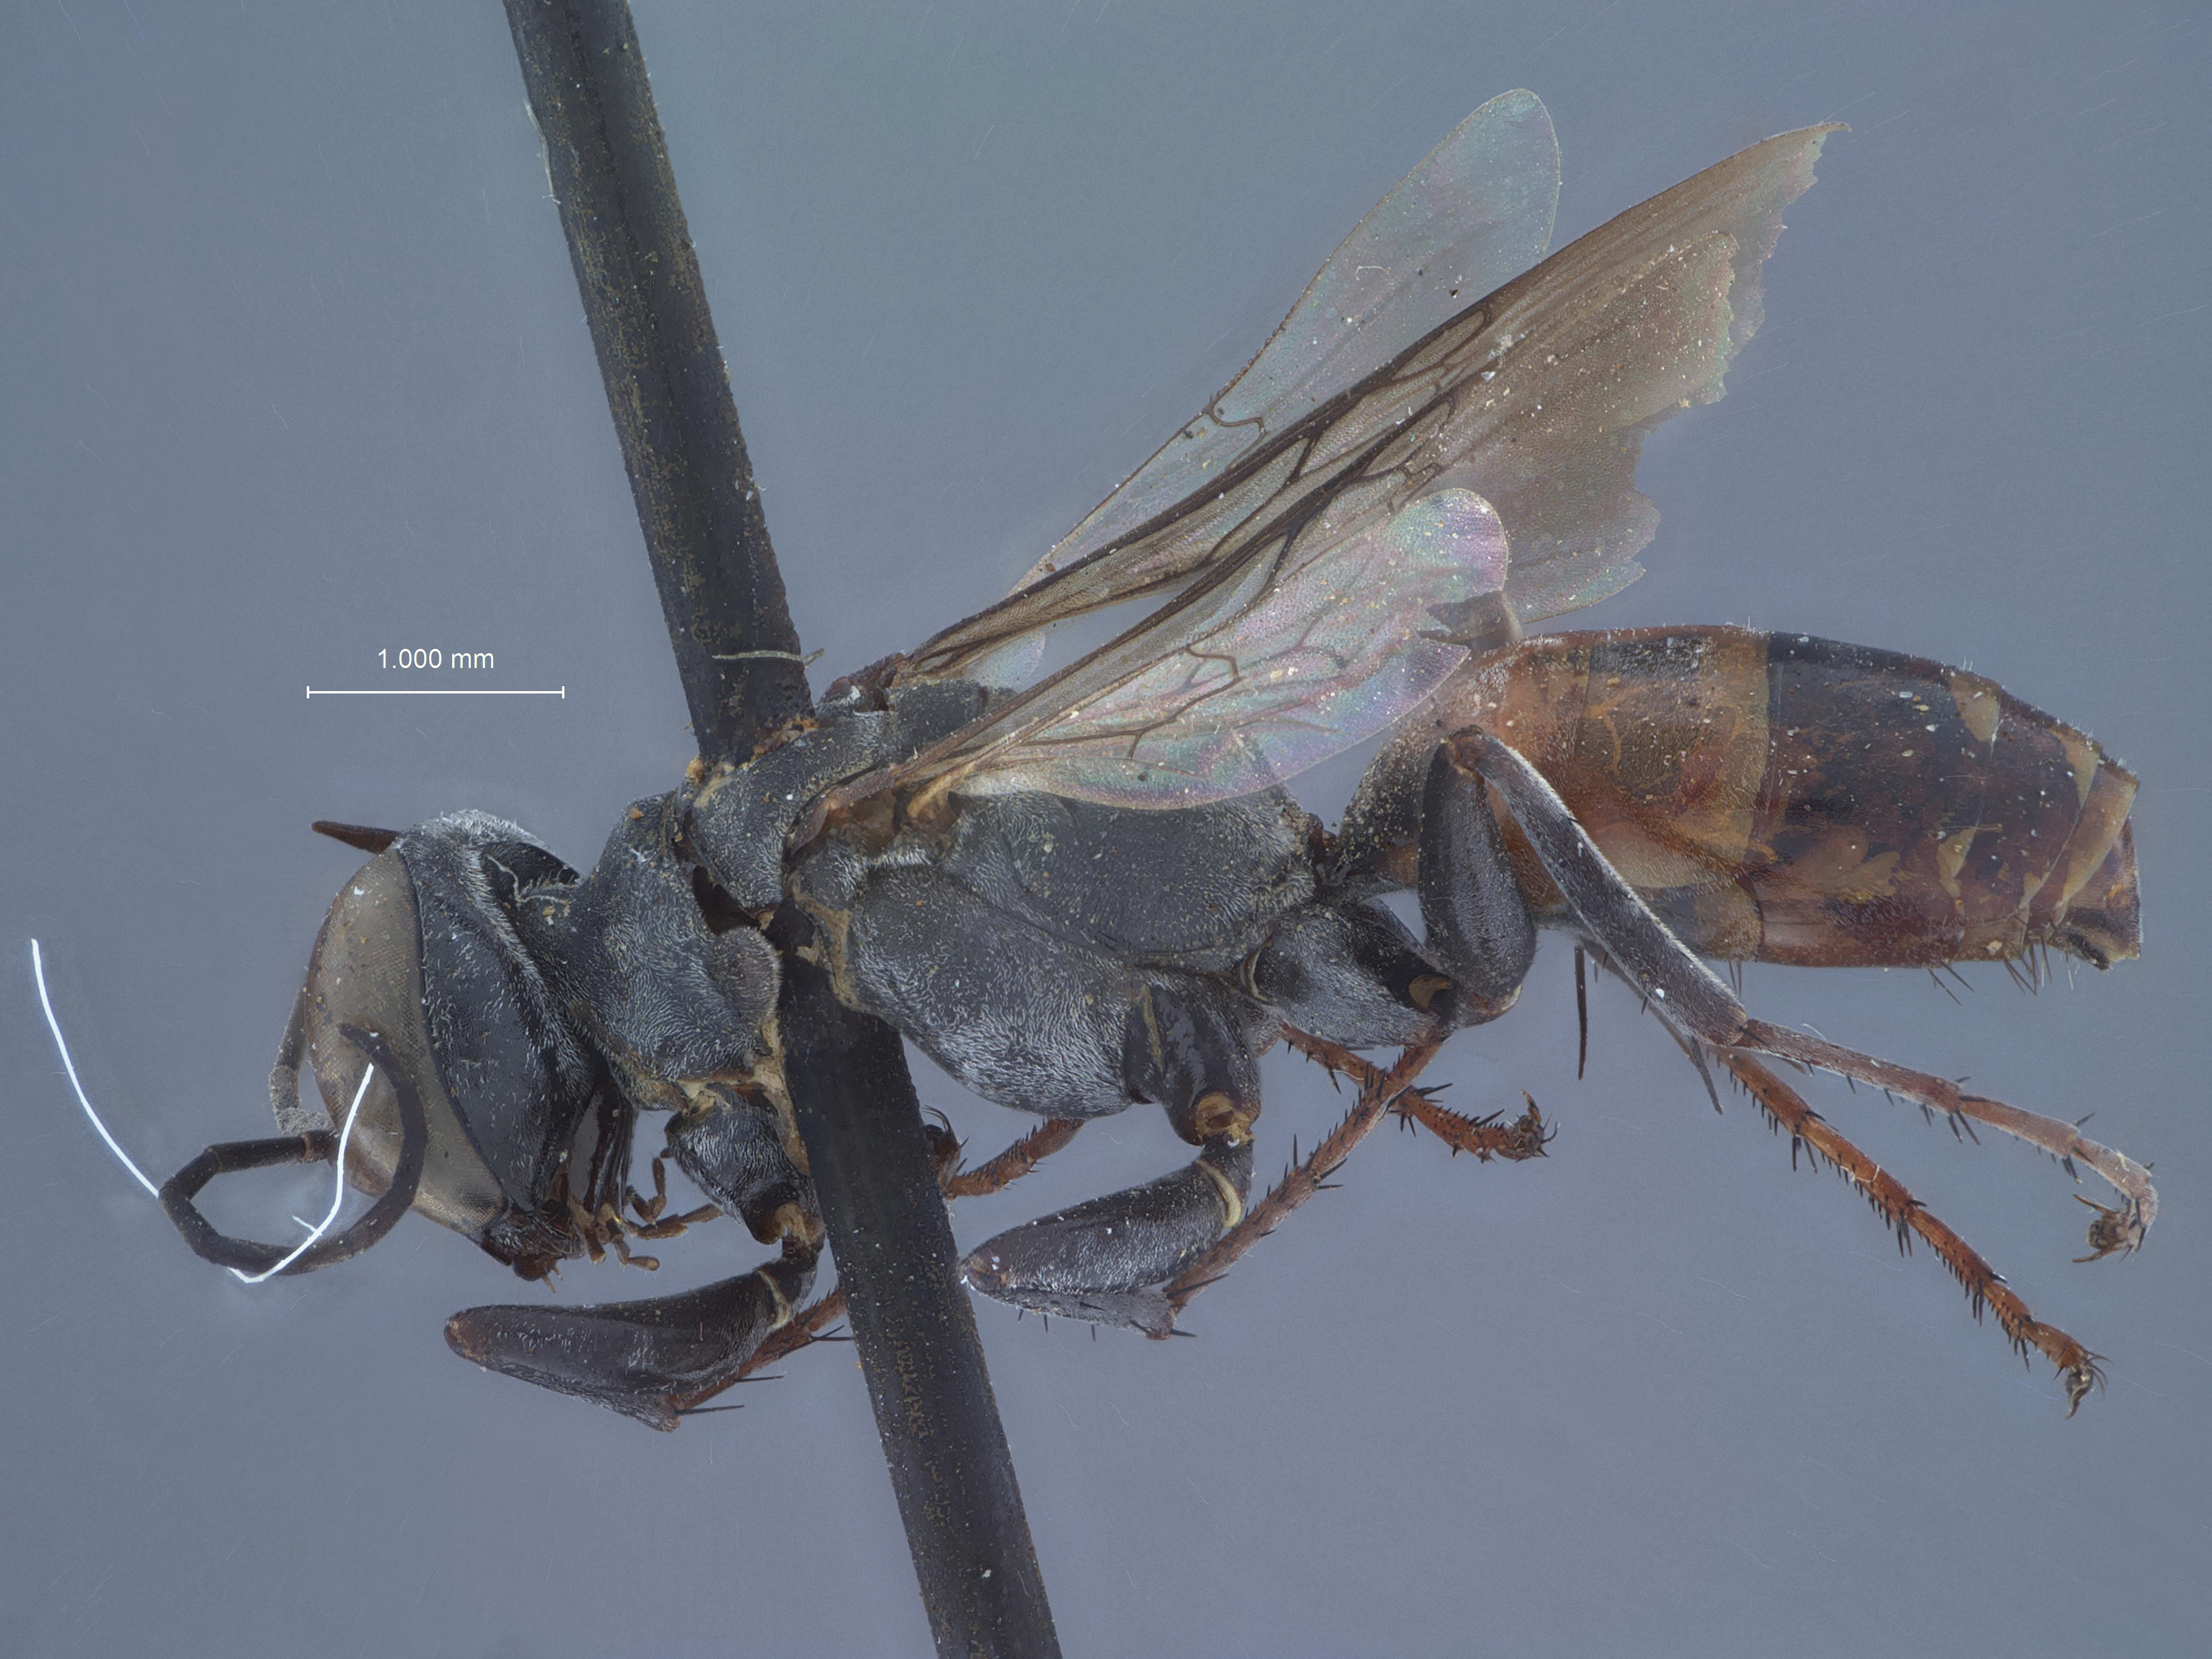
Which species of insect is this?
Hypomiscophus timberlakei
